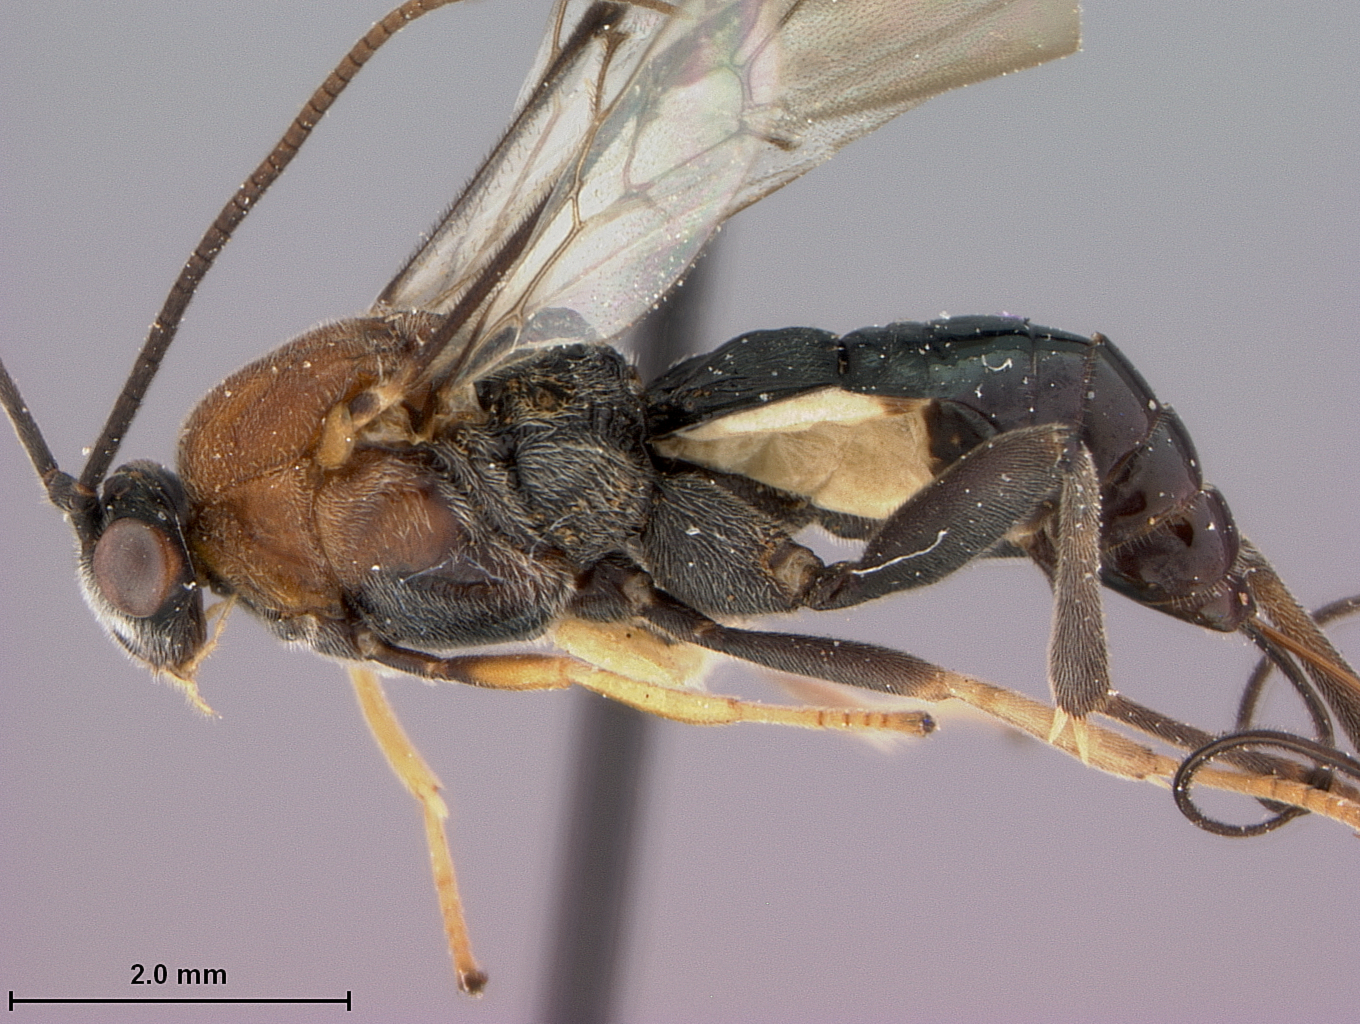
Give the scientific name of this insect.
Baeognatha javana
